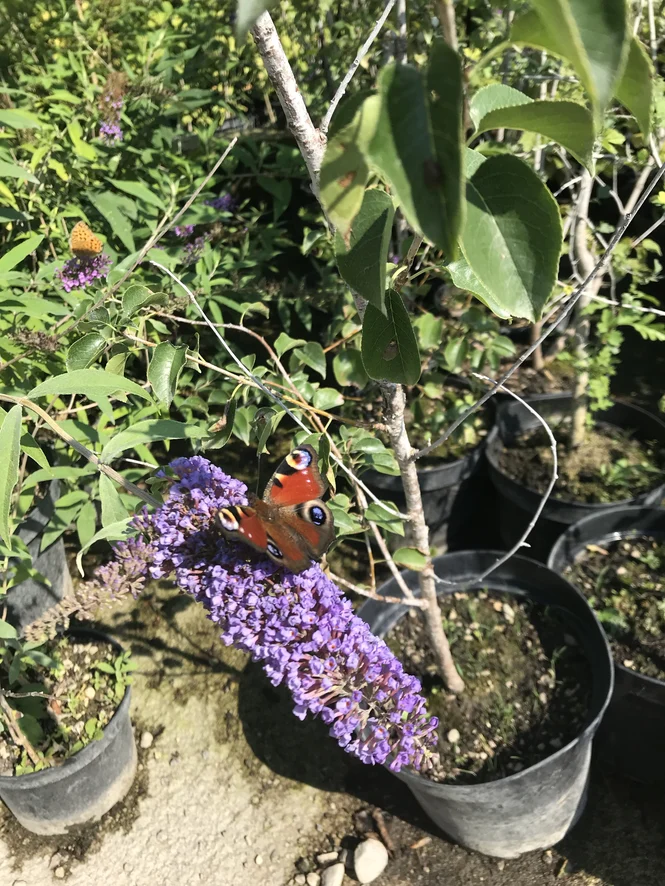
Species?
Aglais io
